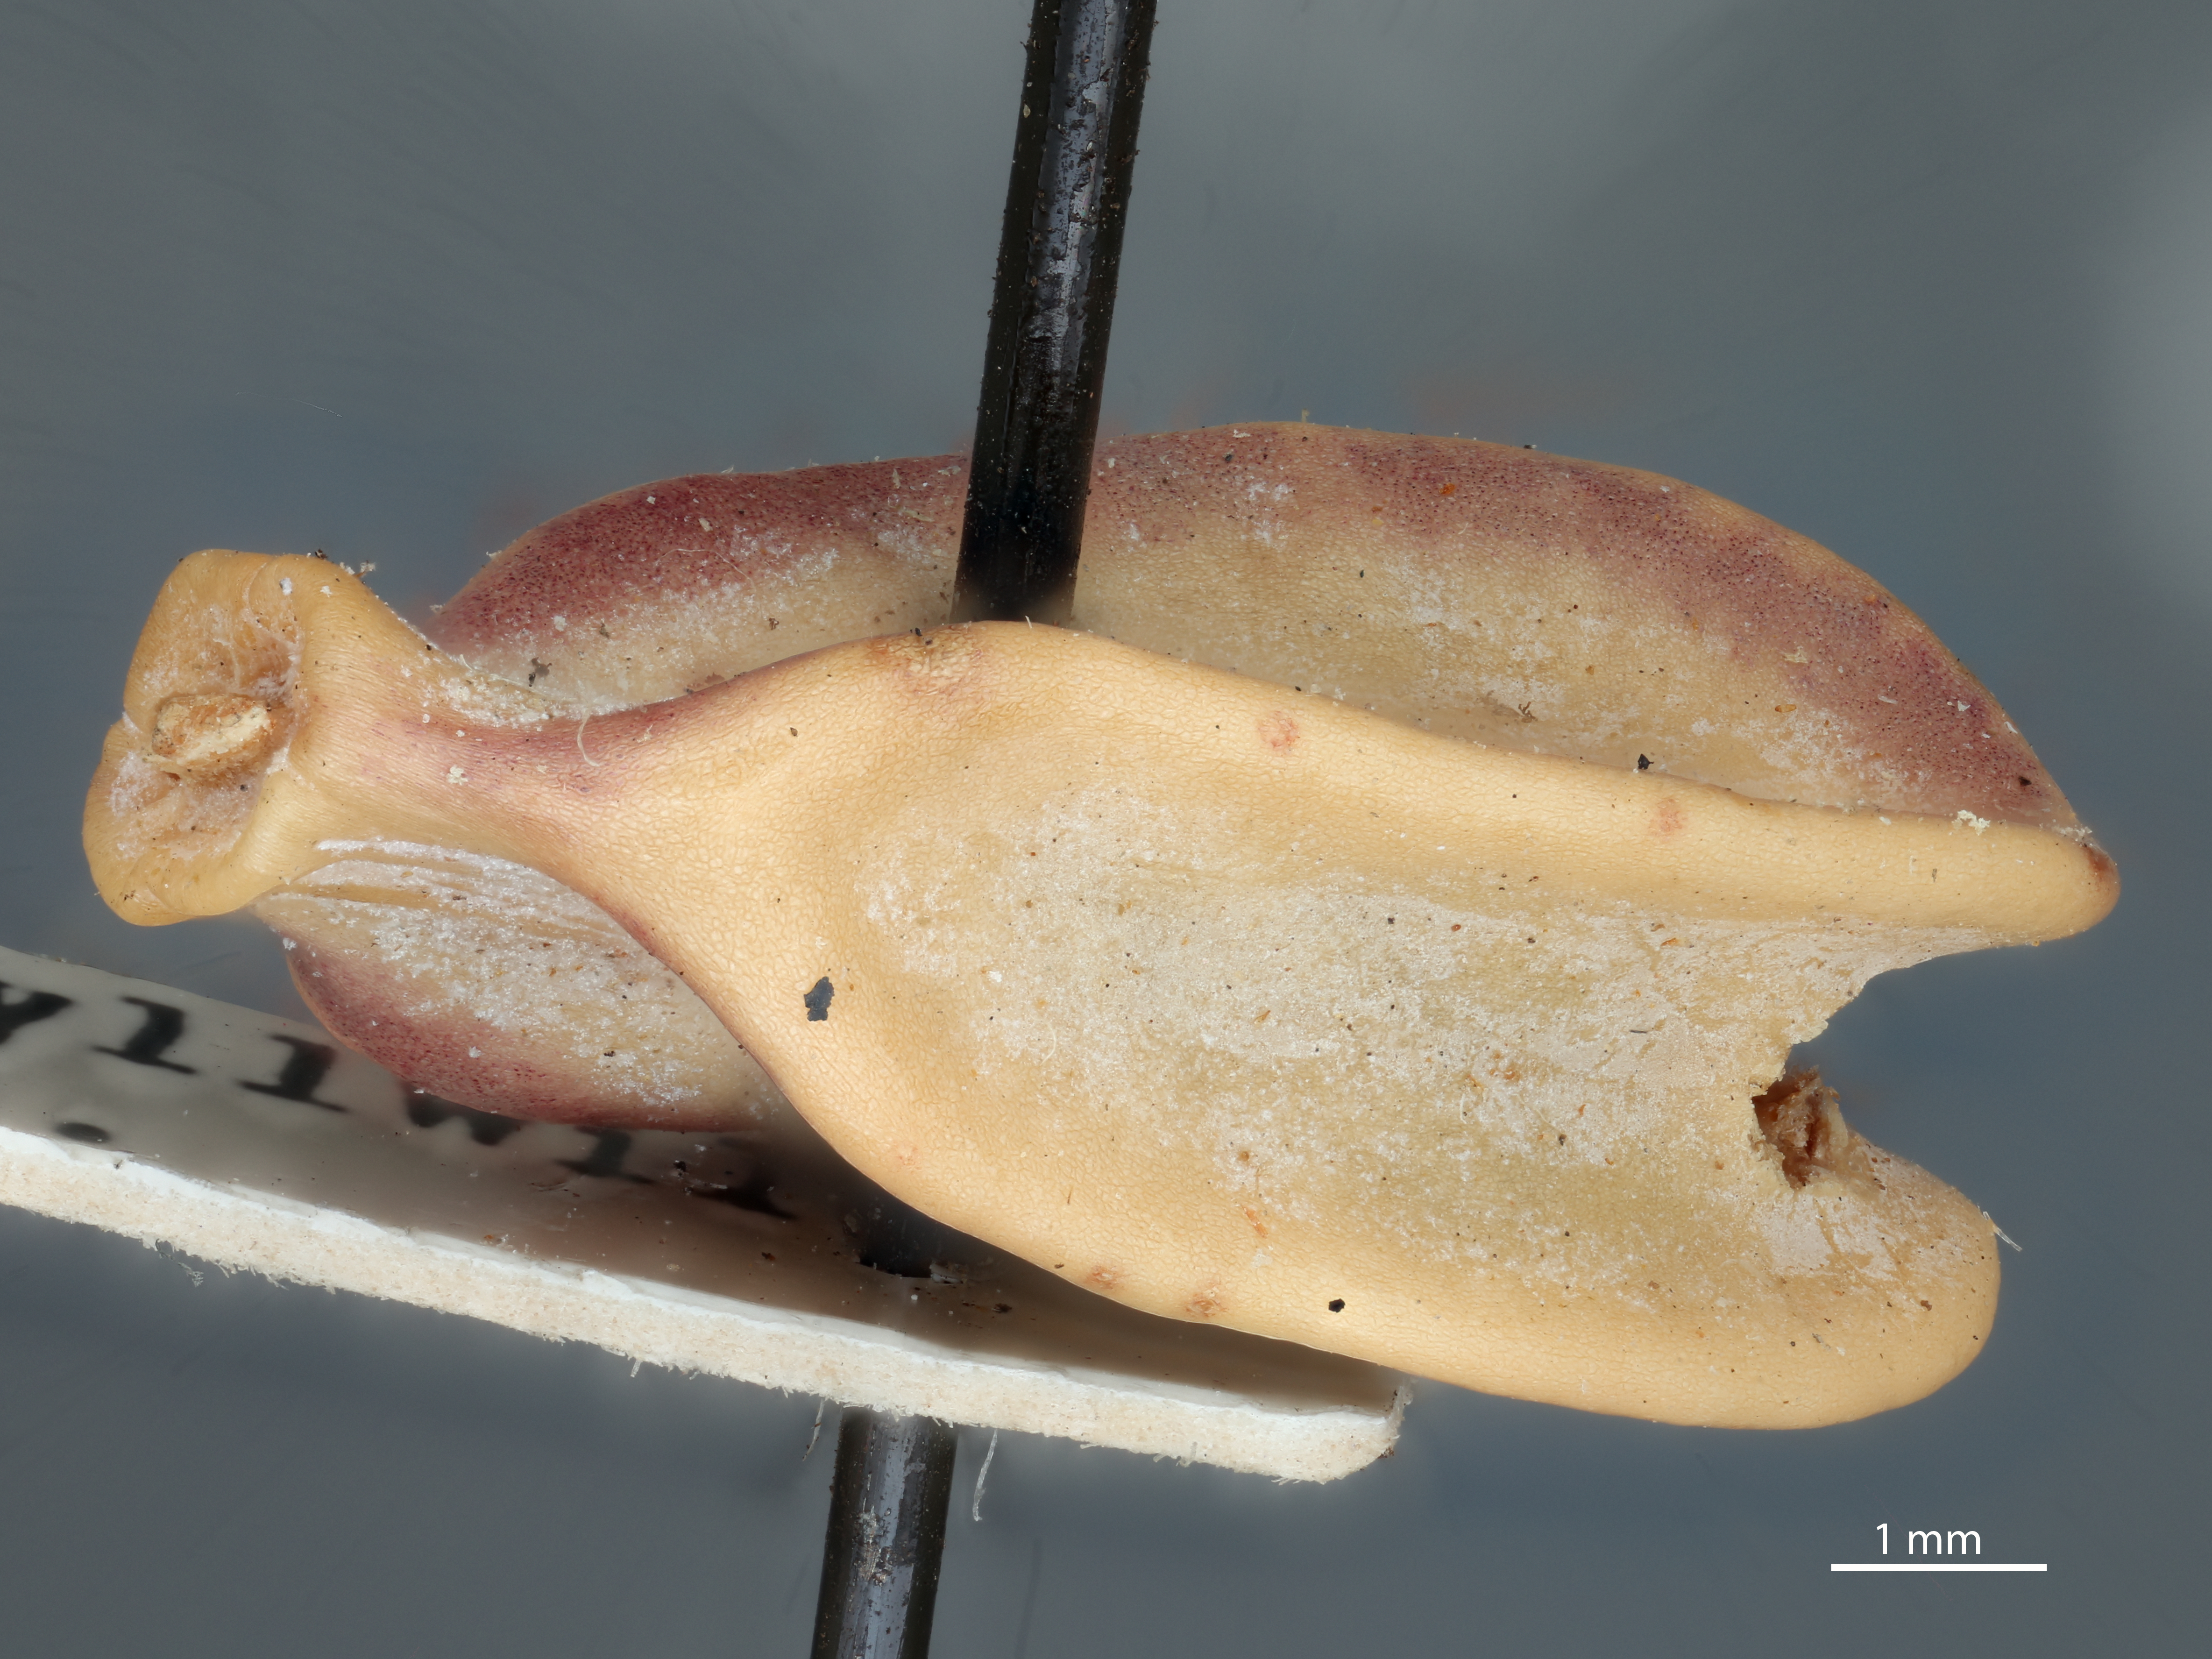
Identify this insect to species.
Acraspis insolens
